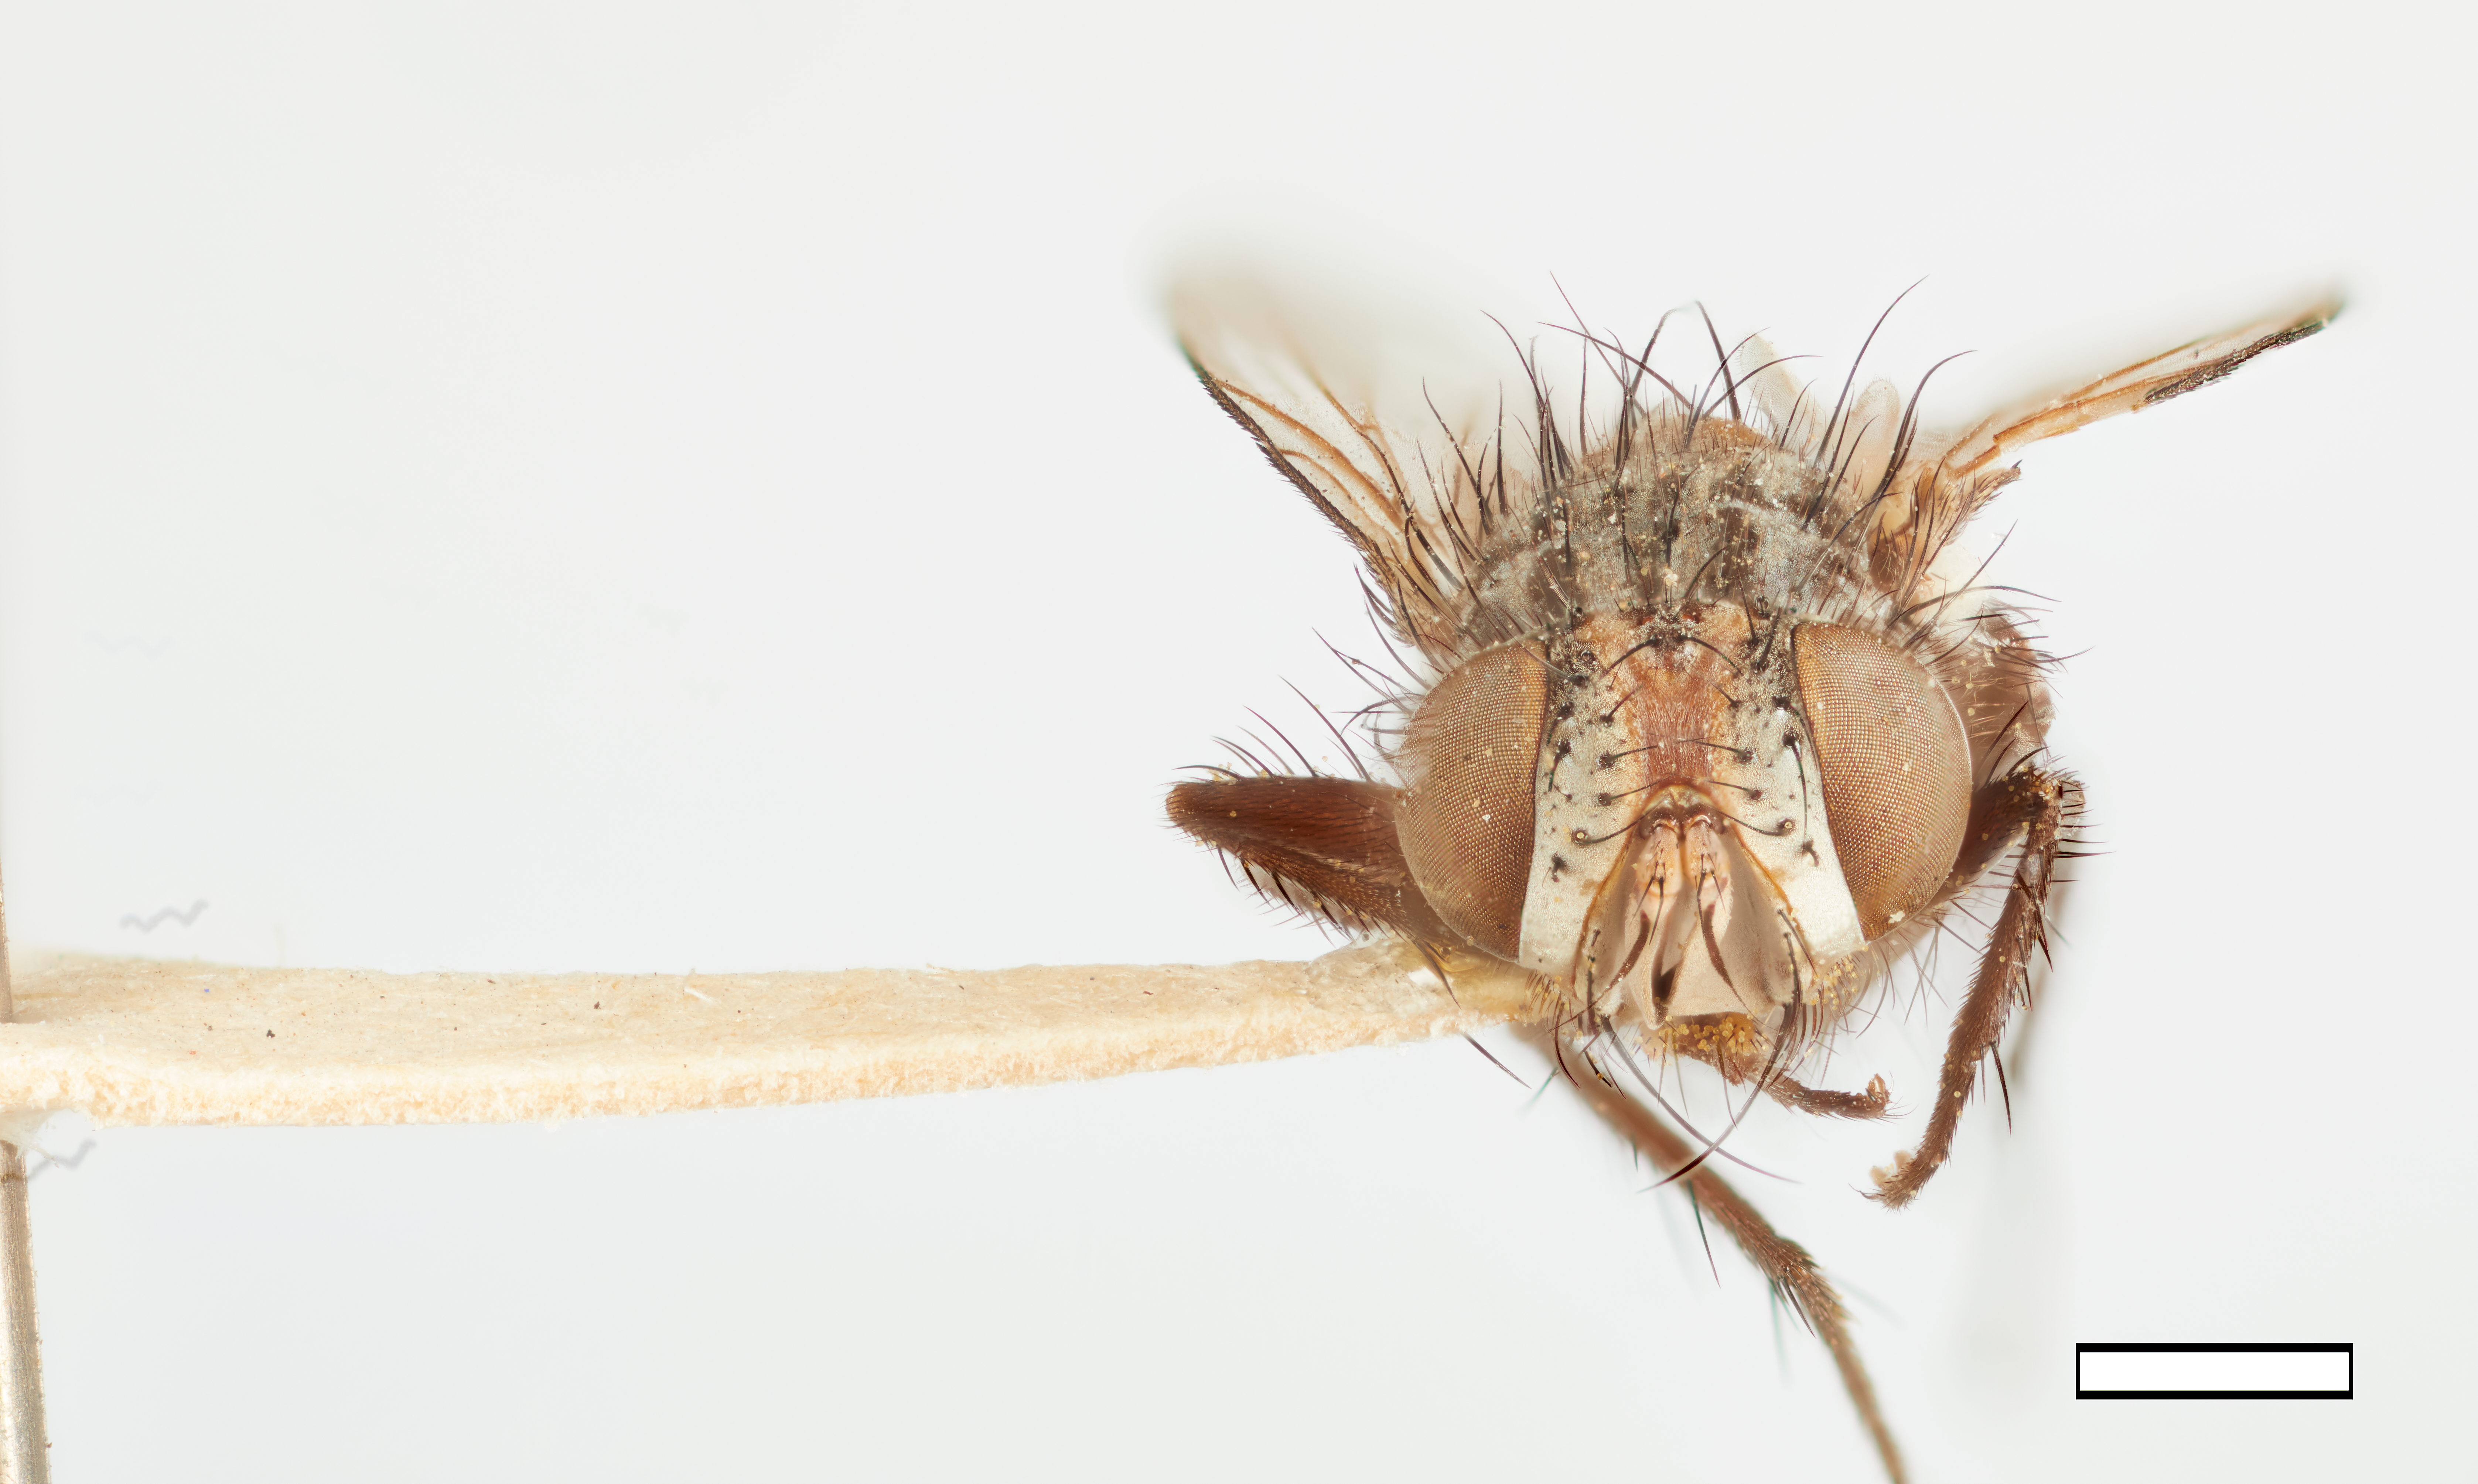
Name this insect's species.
Masicera pauciseta
